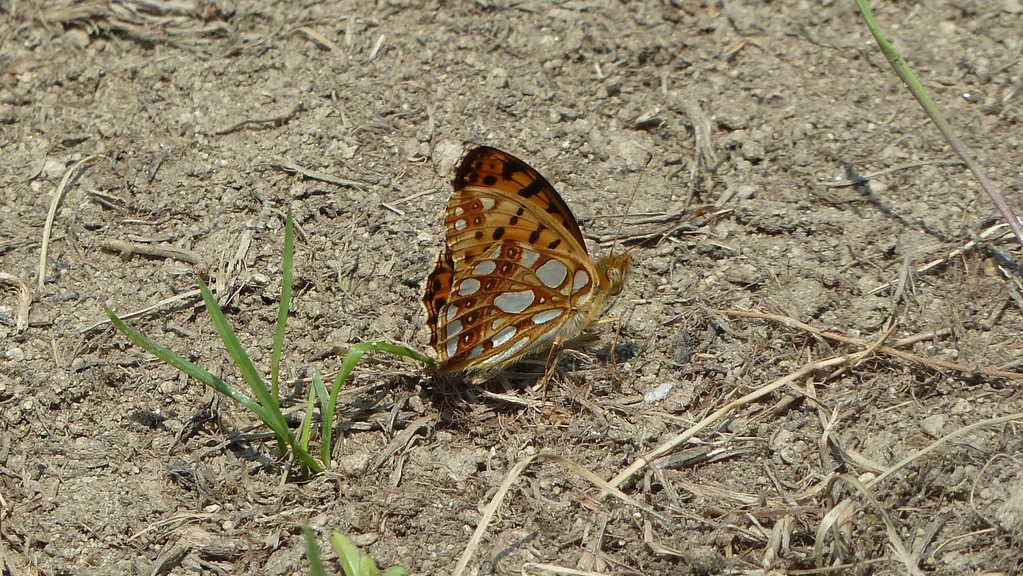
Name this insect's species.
Issoria lathonia
